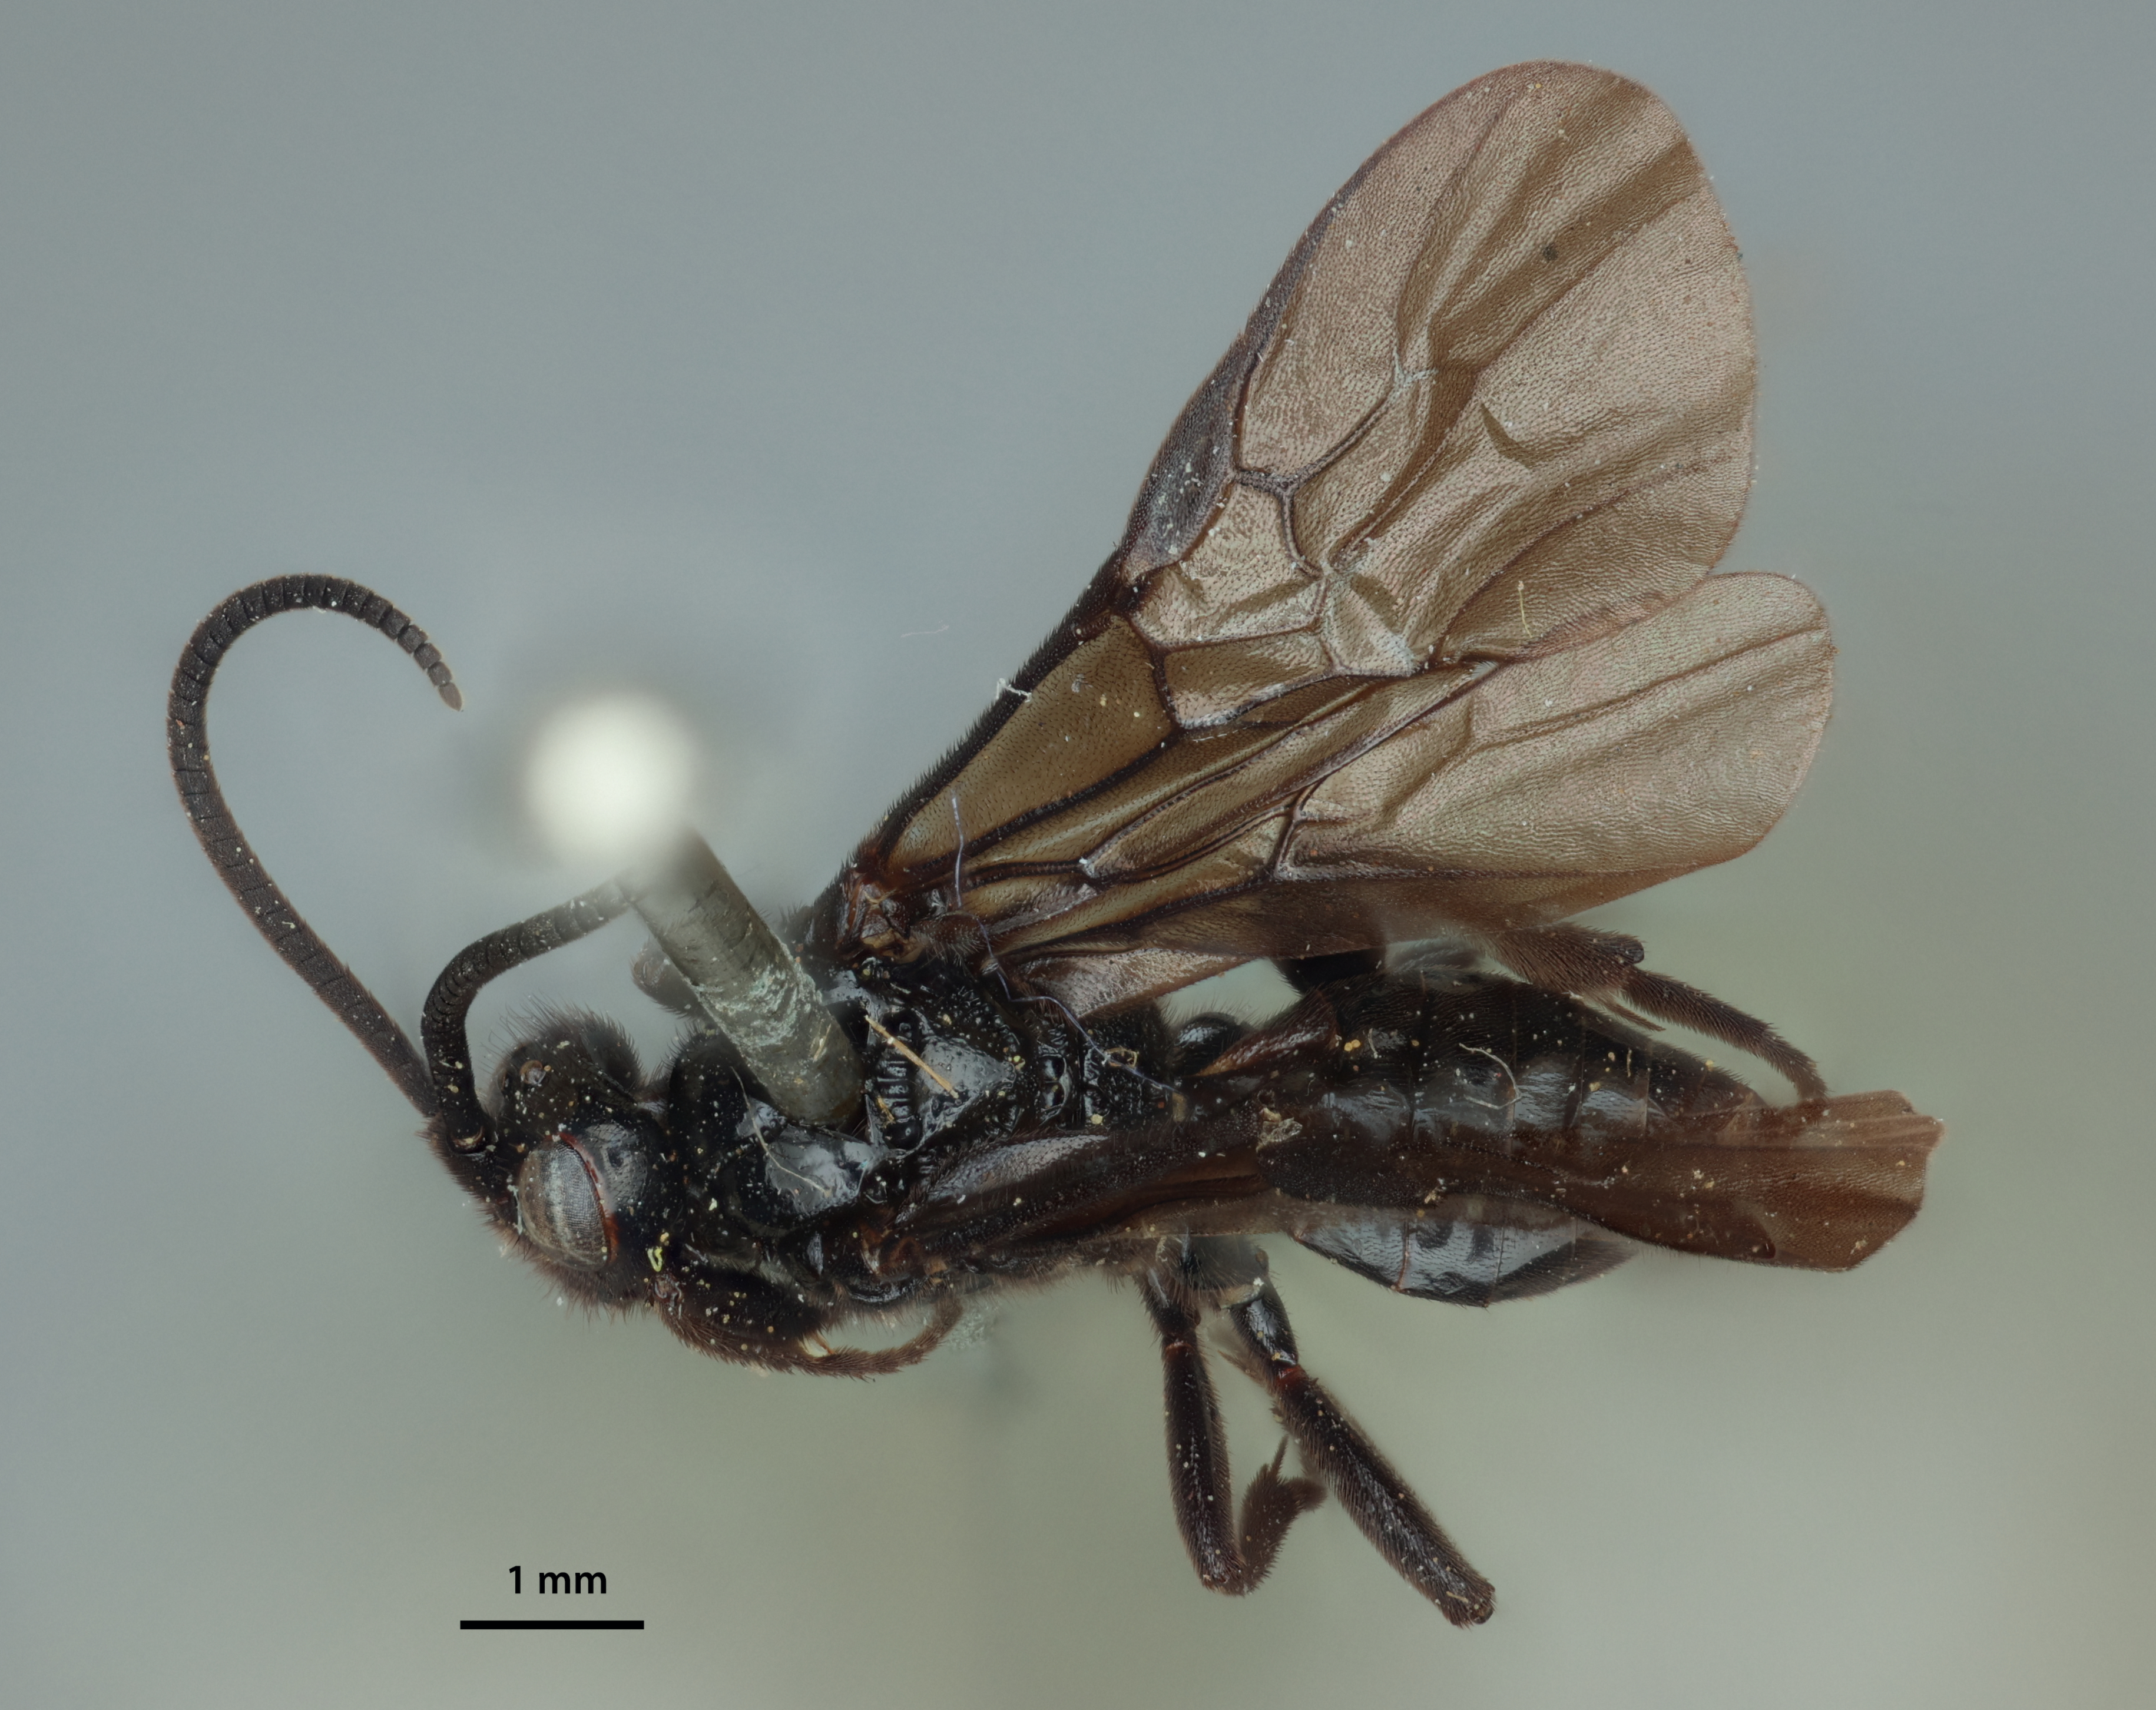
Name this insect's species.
Cardiochiles noctis
